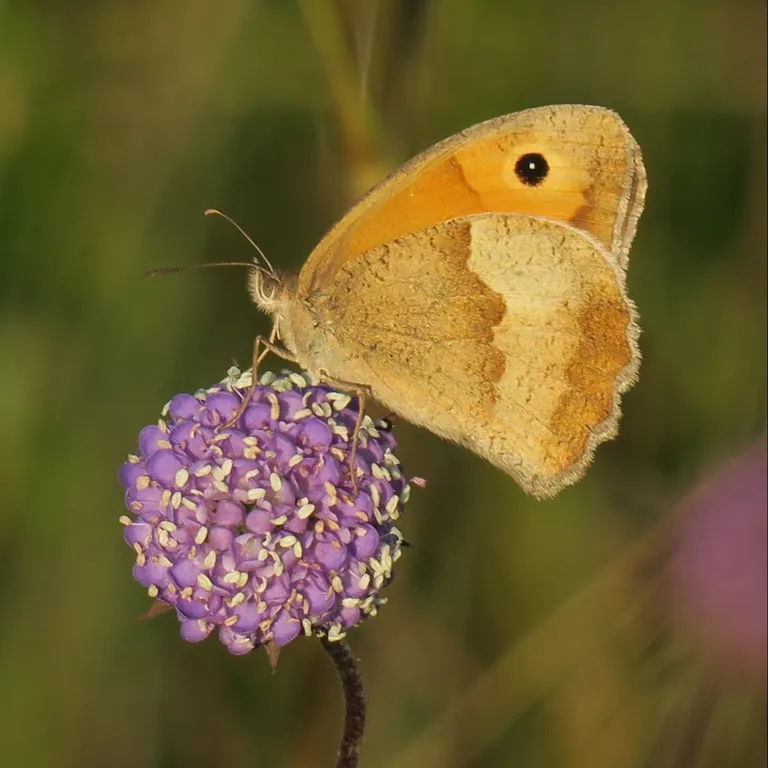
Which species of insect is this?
Maniola jurtina
